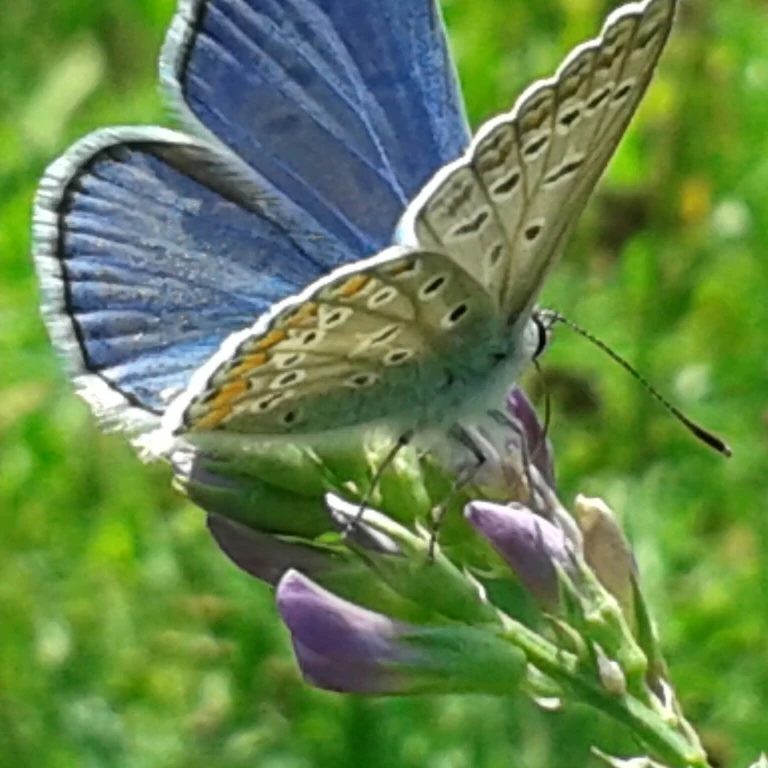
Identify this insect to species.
Polyommatus icarus
